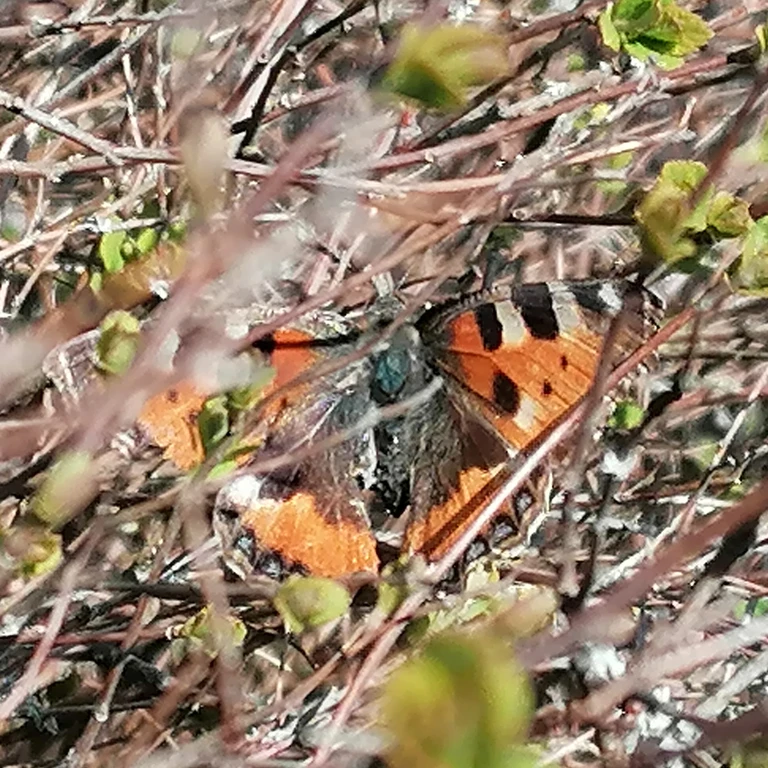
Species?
Aglais urticae
